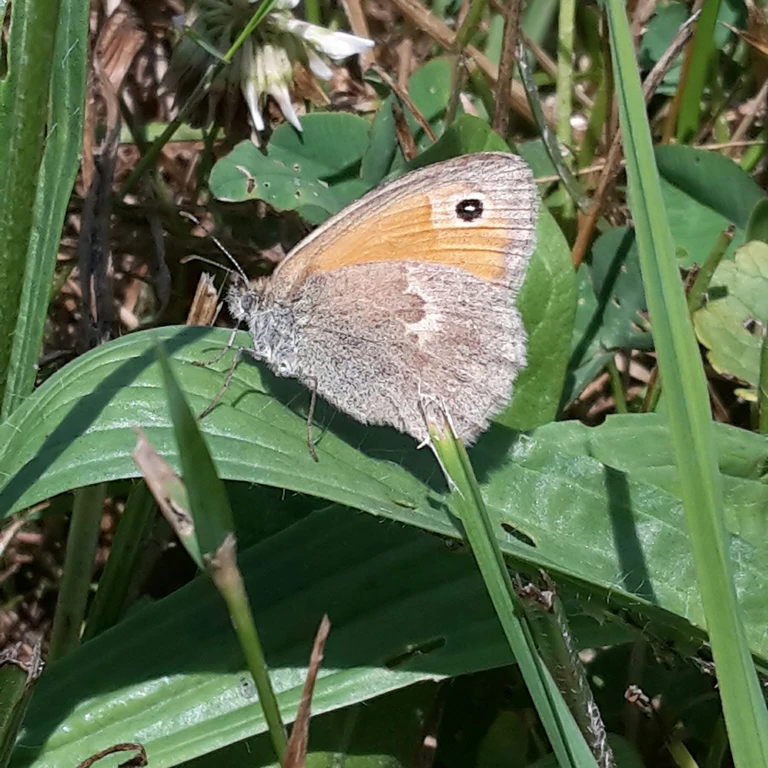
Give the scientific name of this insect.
Coenonympha pamphilus
